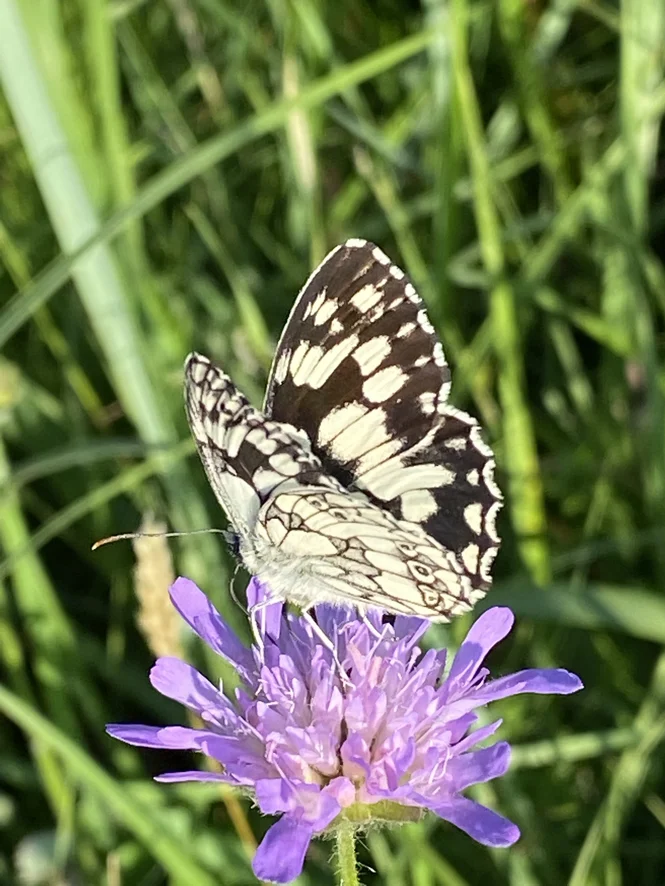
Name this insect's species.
Melanargia galathea
